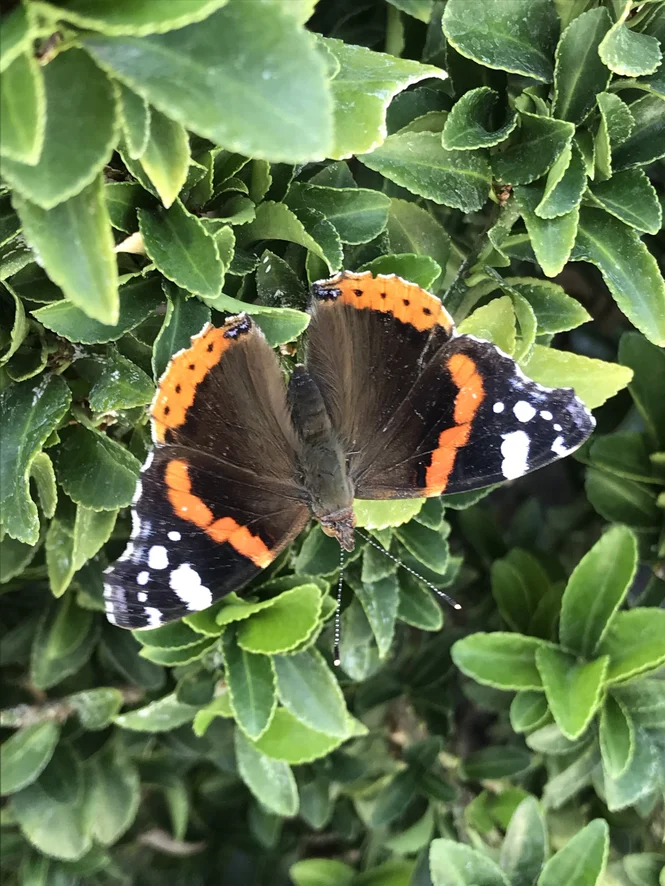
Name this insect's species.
Vanessa atalanta
